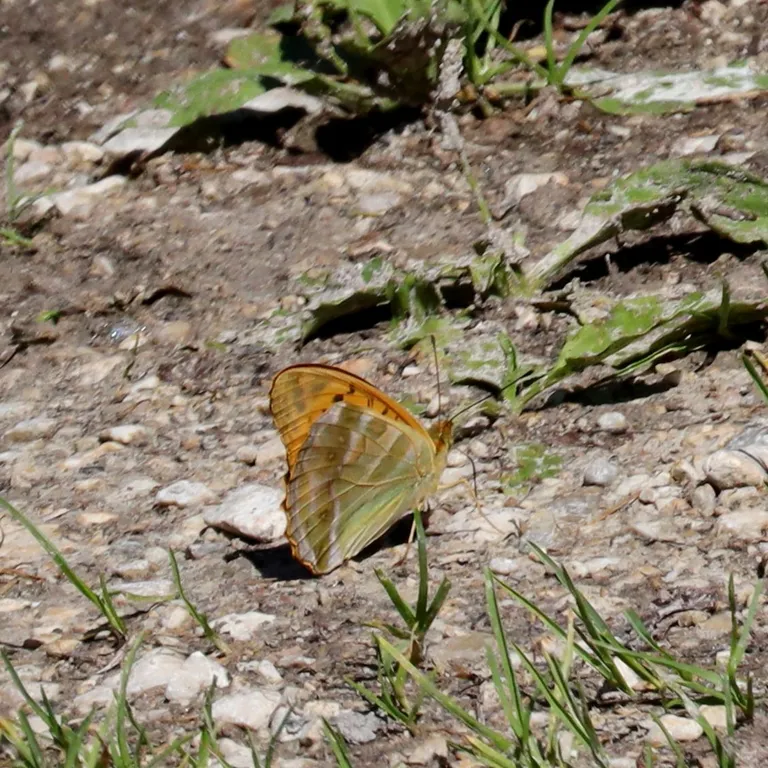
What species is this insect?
Argynnis paphia
